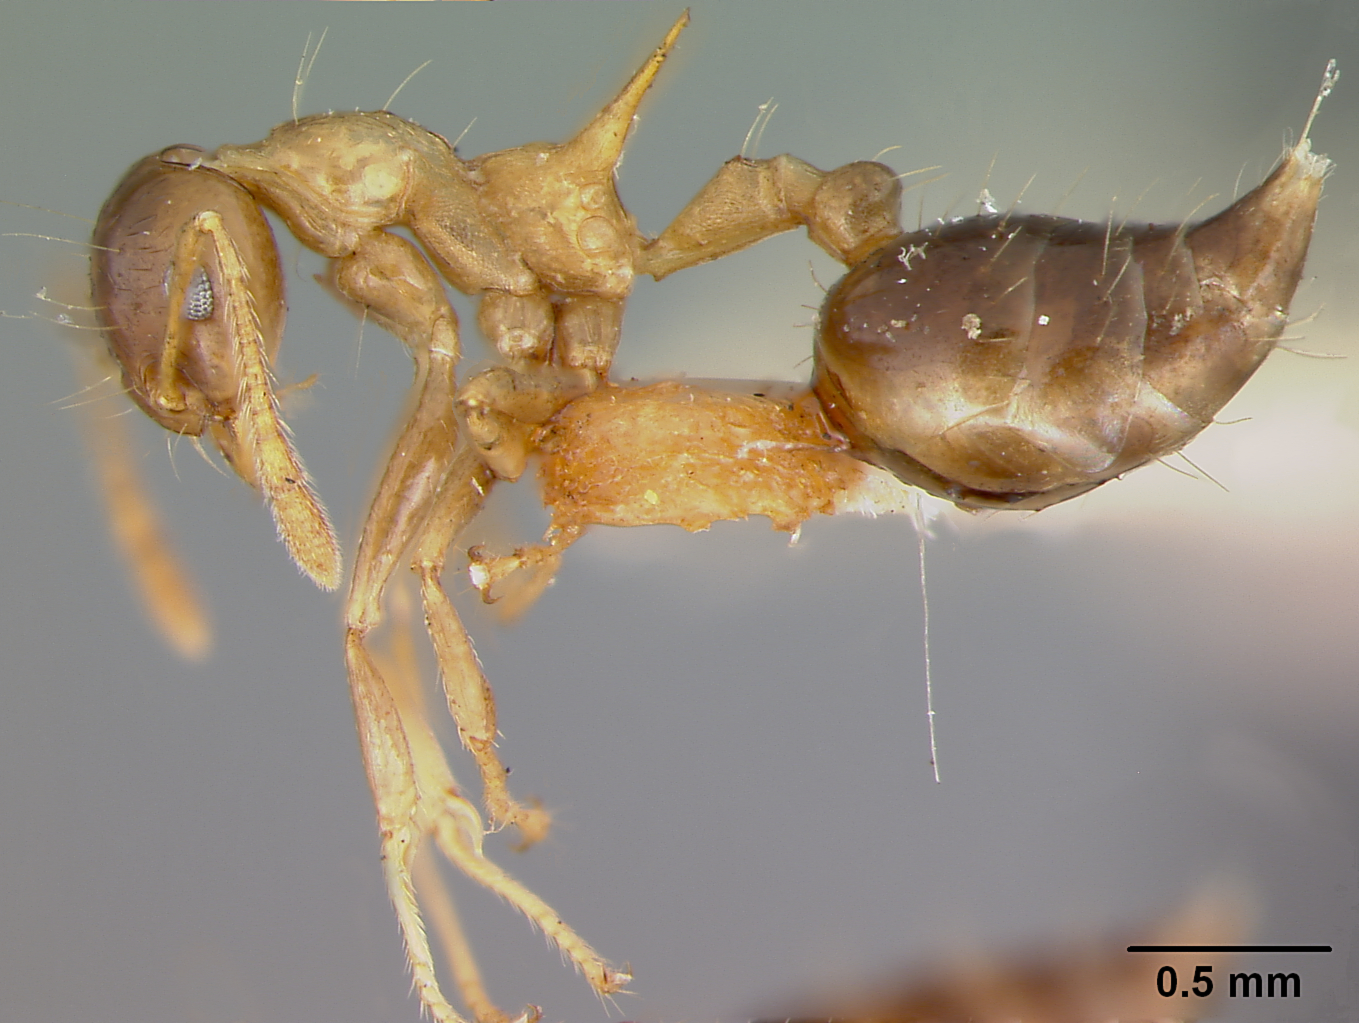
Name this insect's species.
Crematogaster macracantha
